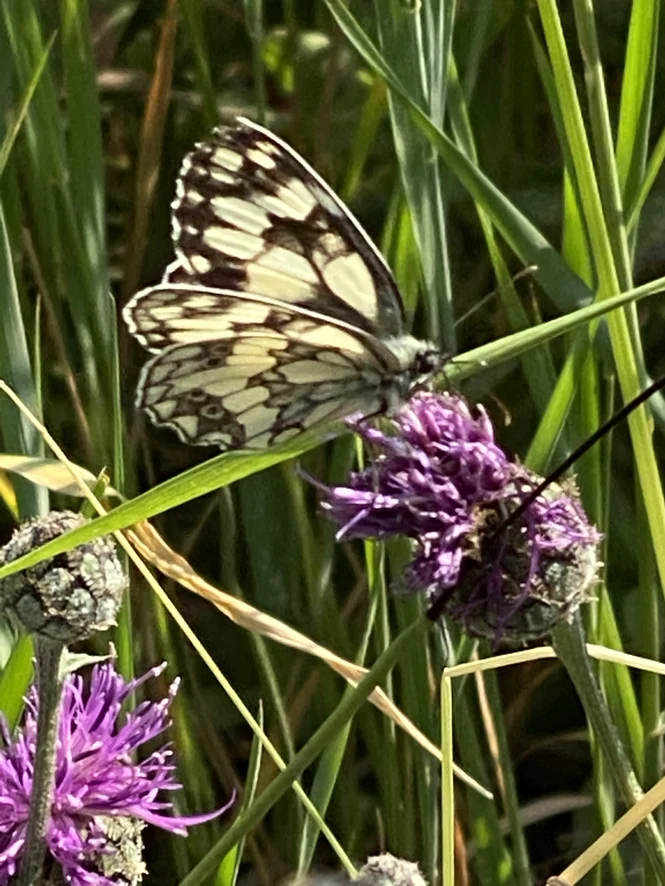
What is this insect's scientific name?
Melanargia galathea
